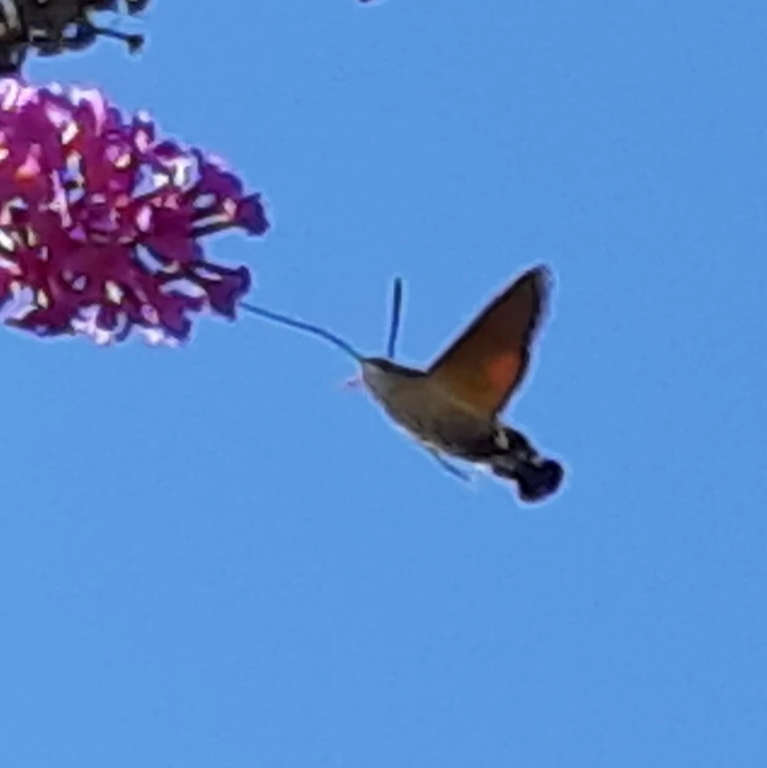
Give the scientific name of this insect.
Macroglossum stellatarum
